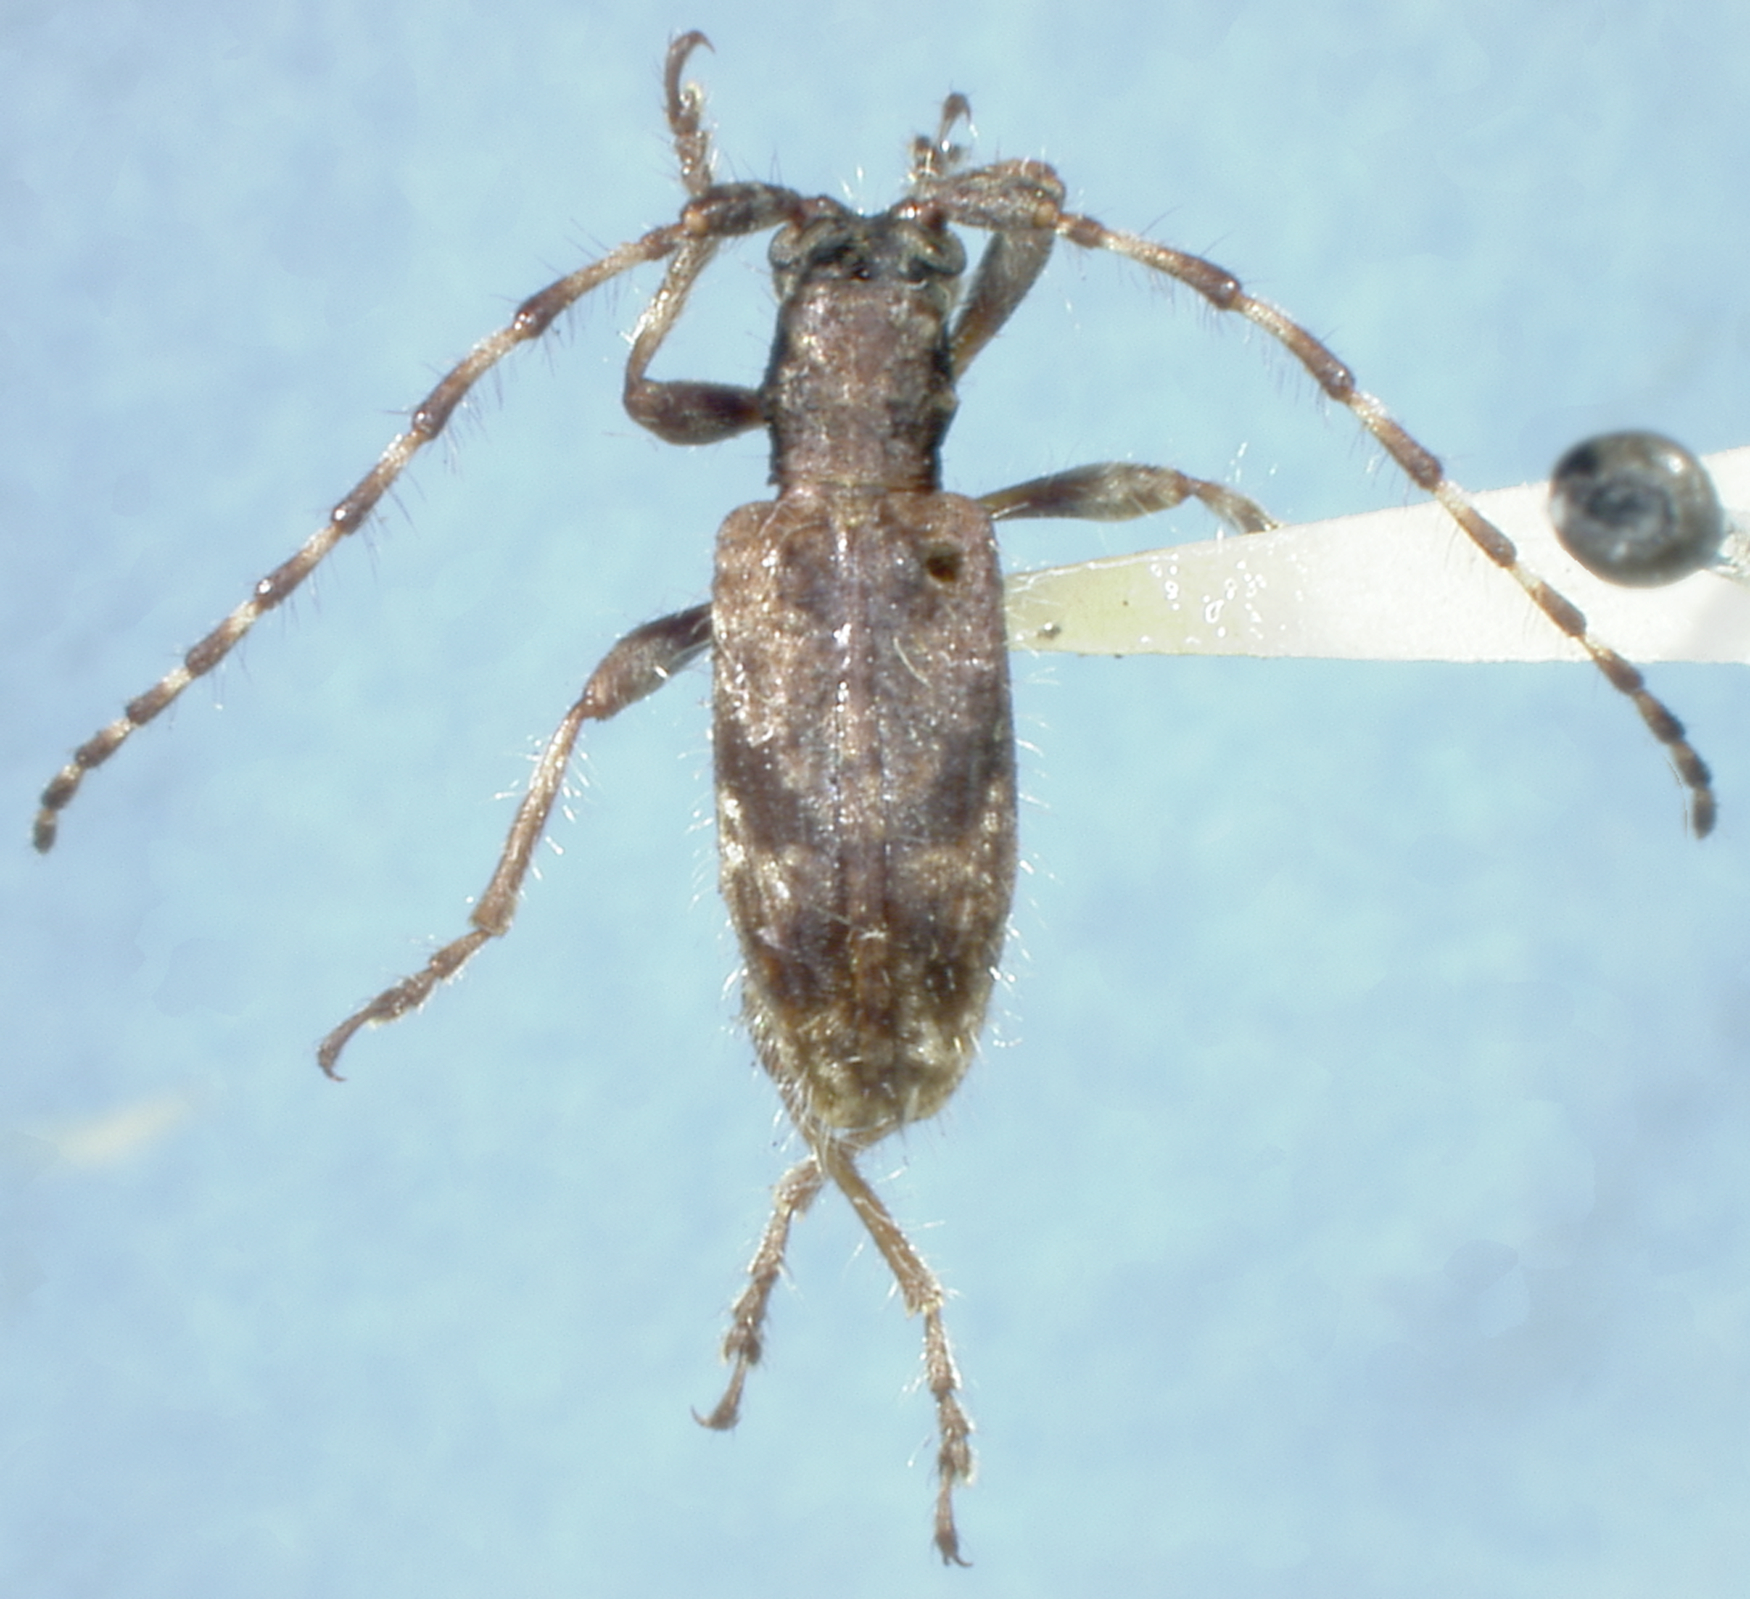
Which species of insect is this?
Heteropalpoides aberrans
